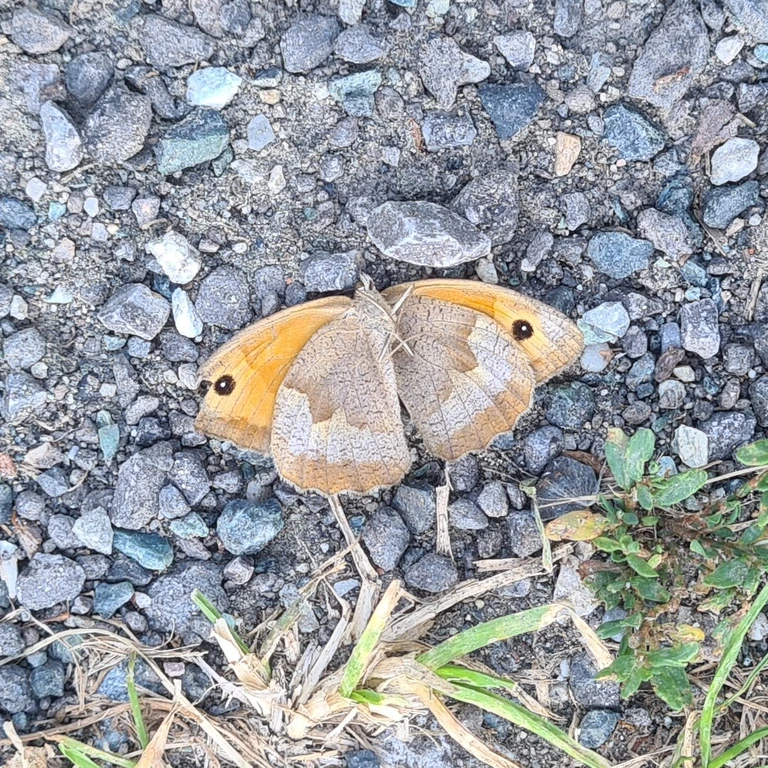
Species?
Maniola jurtina
